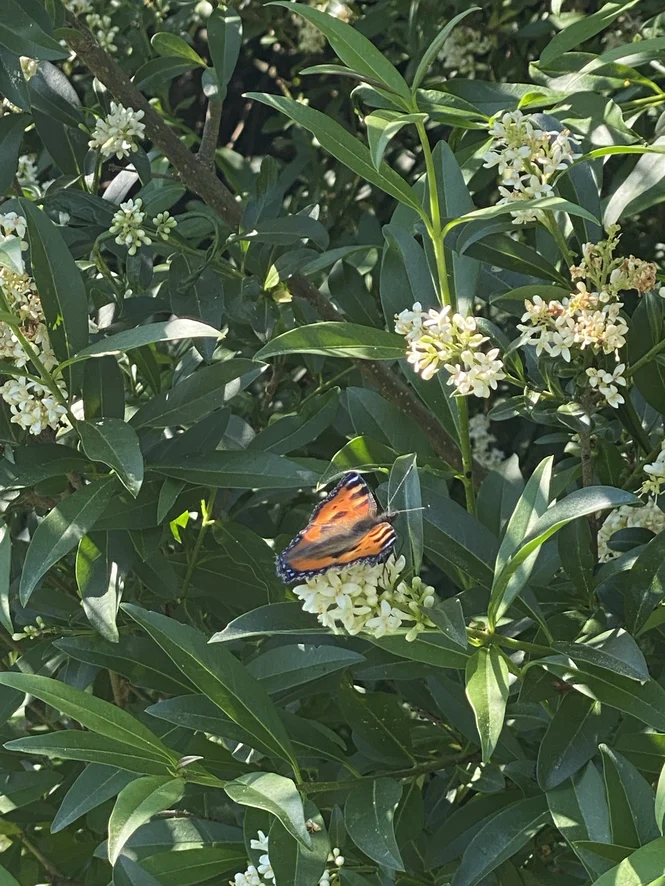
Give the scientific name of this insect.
Aglais urticae
